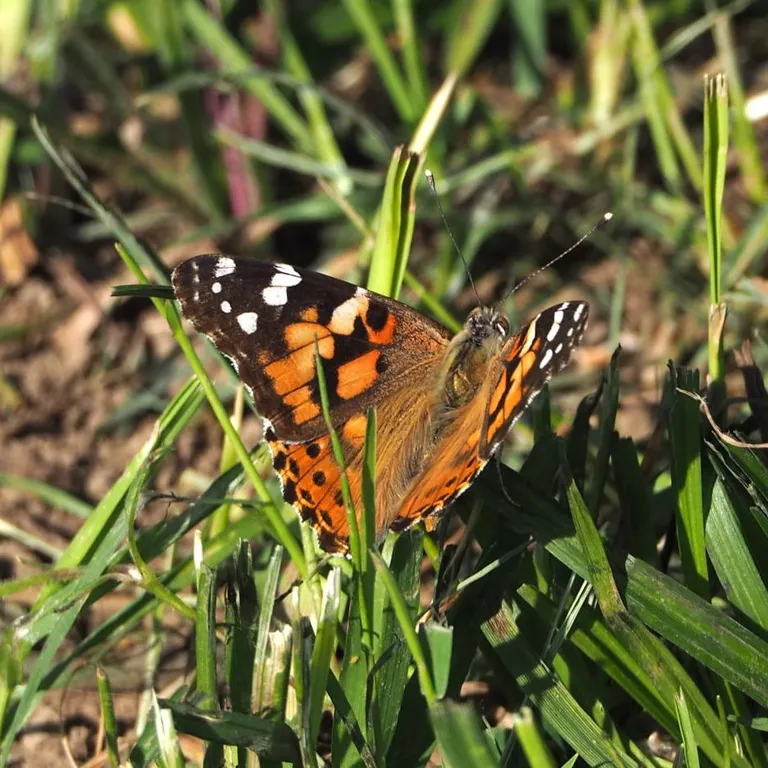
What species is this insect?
Vanessa cardui
